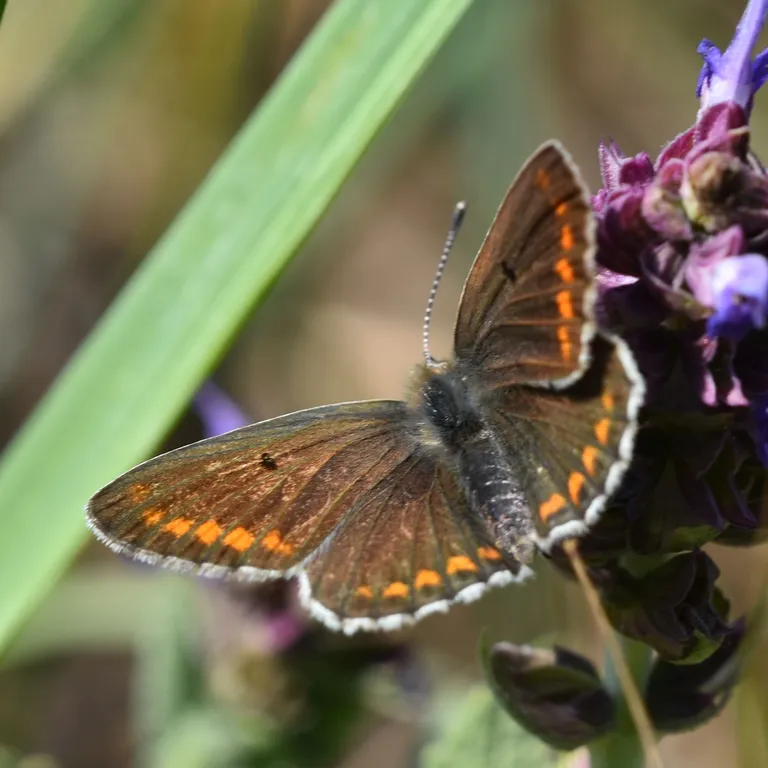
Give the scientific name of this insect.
Aricia agestis/artaxerxes
